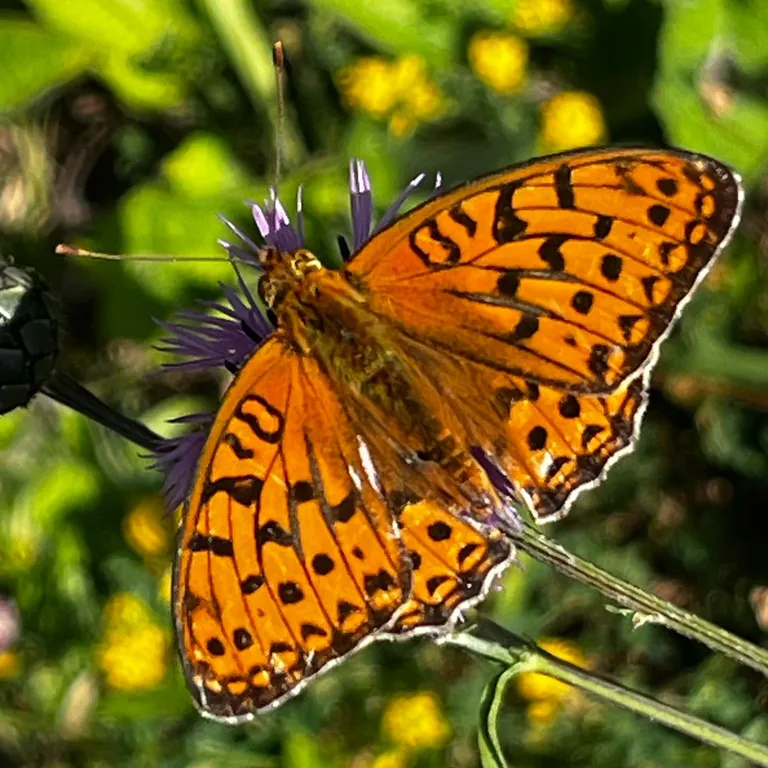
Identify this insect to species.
Fabriciana adippe
